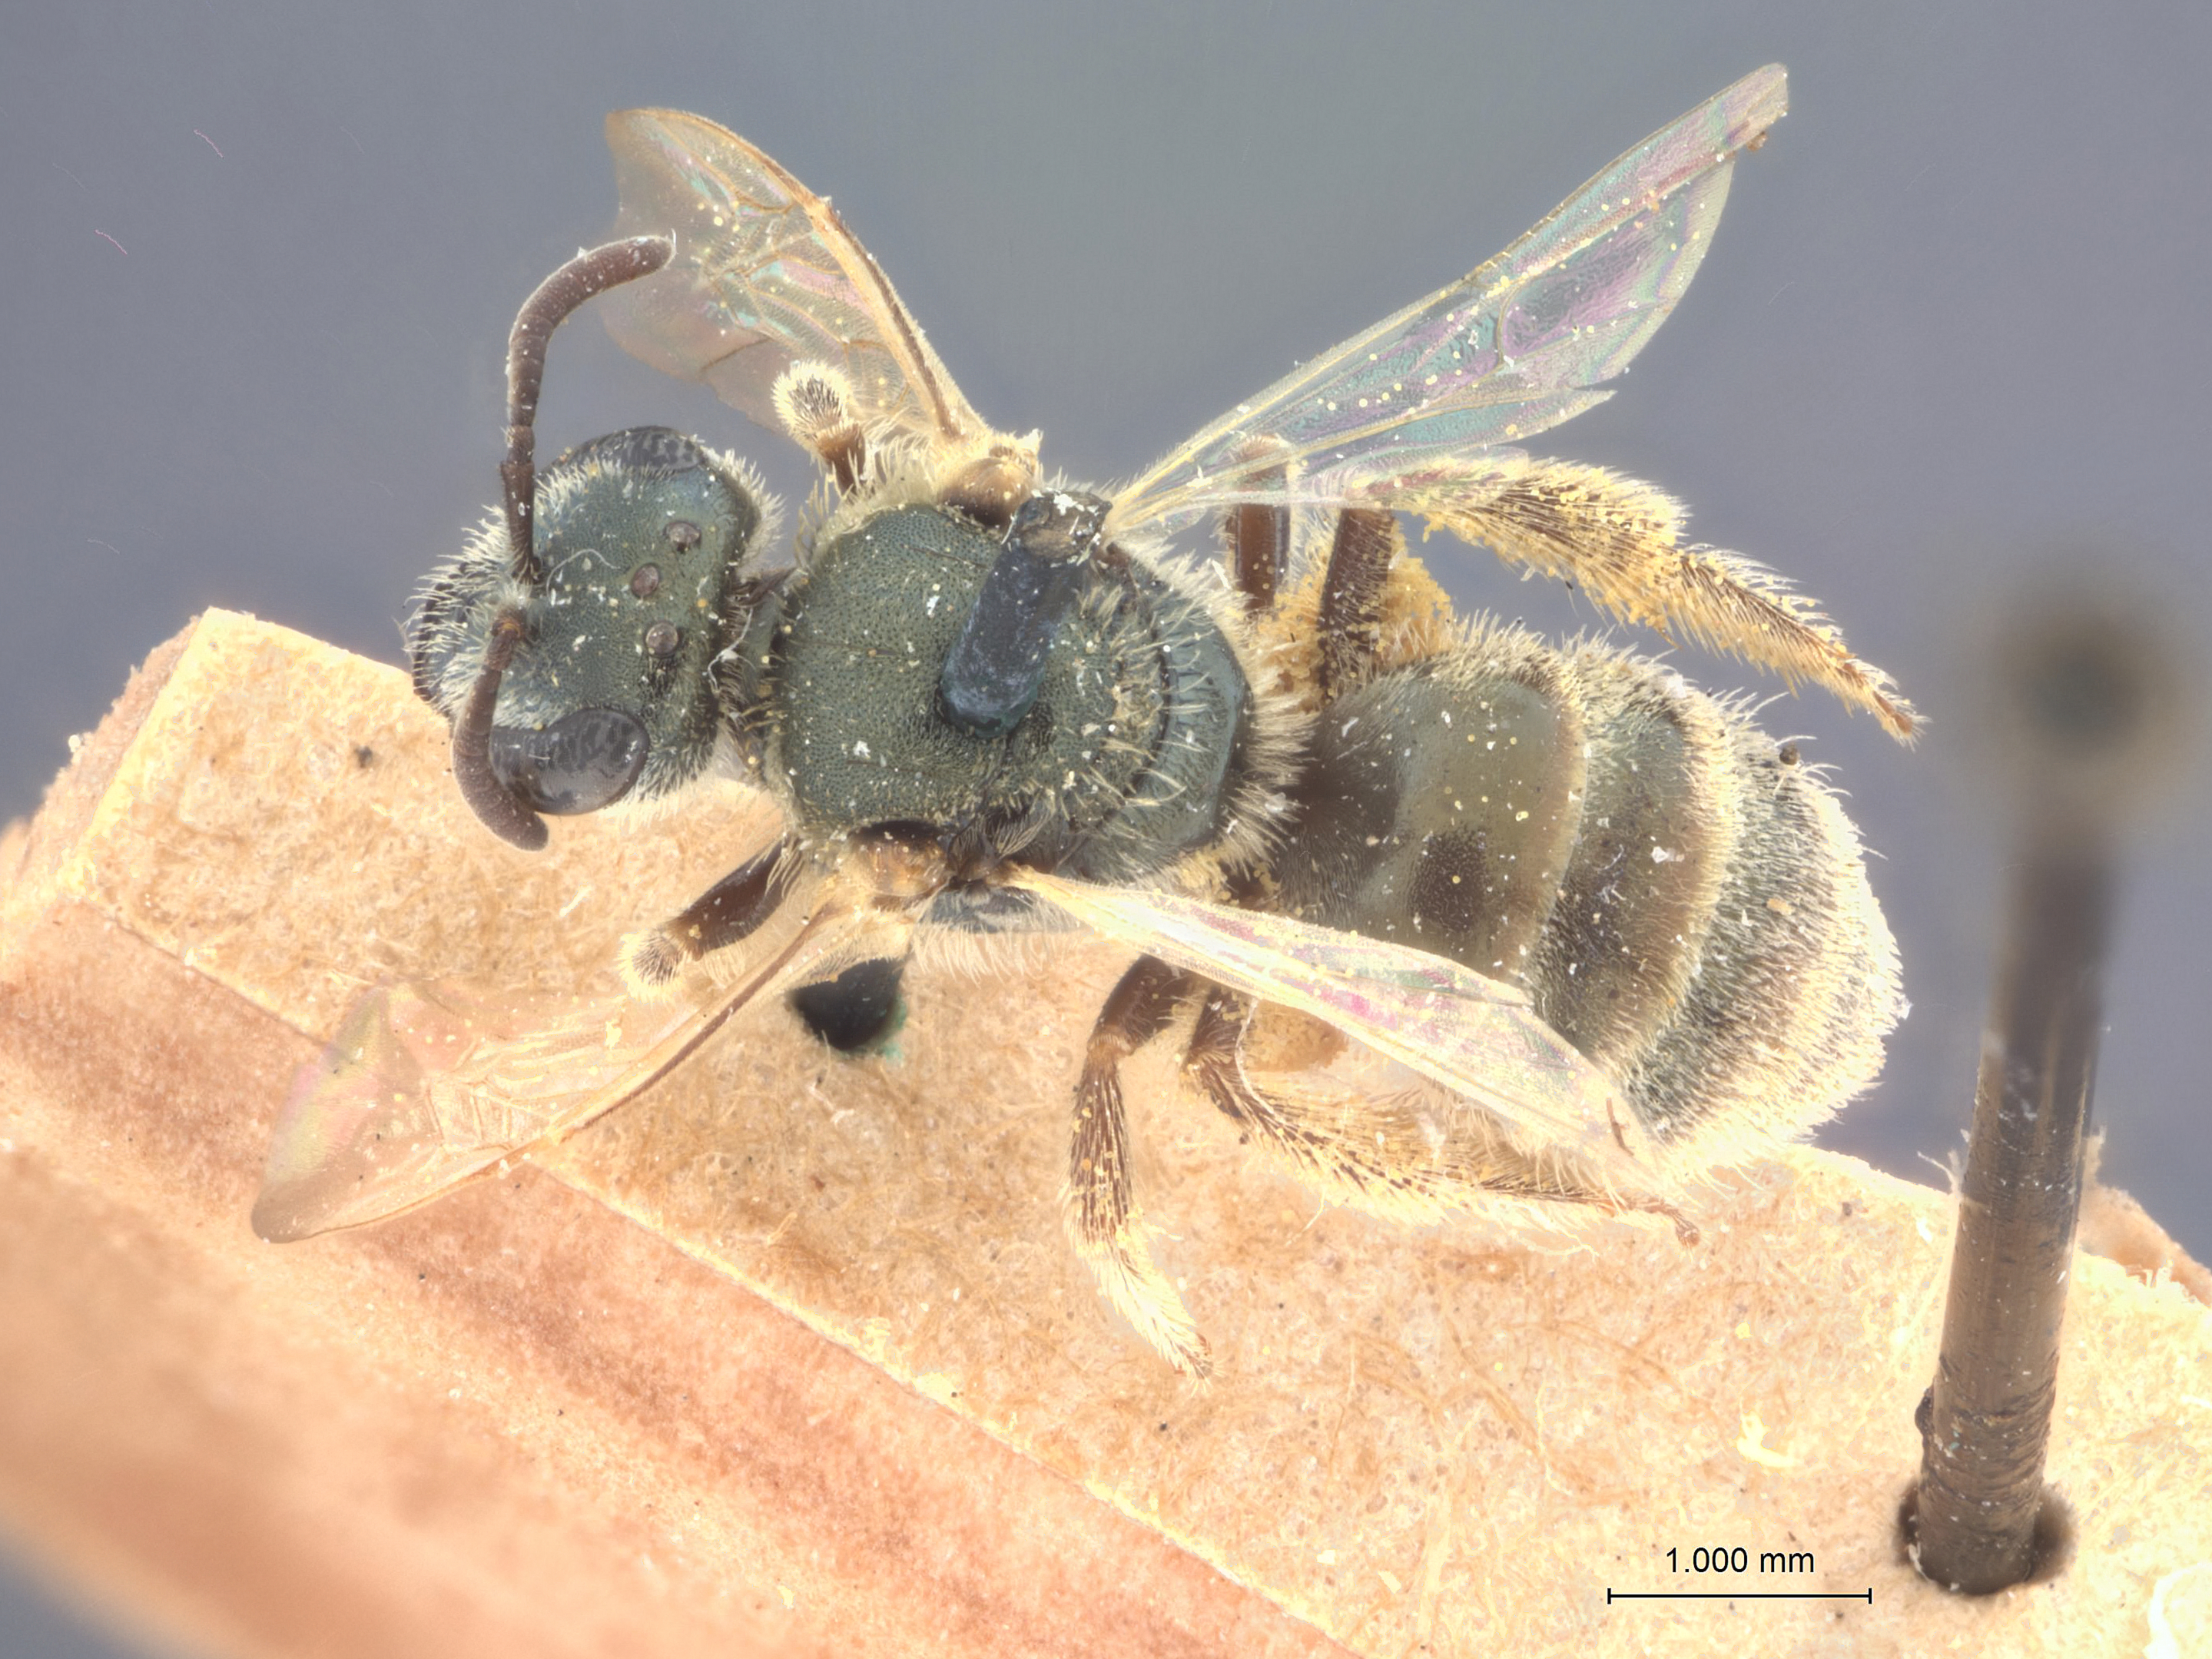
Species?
Halictus pilosus (also Dialictus pilosus)
